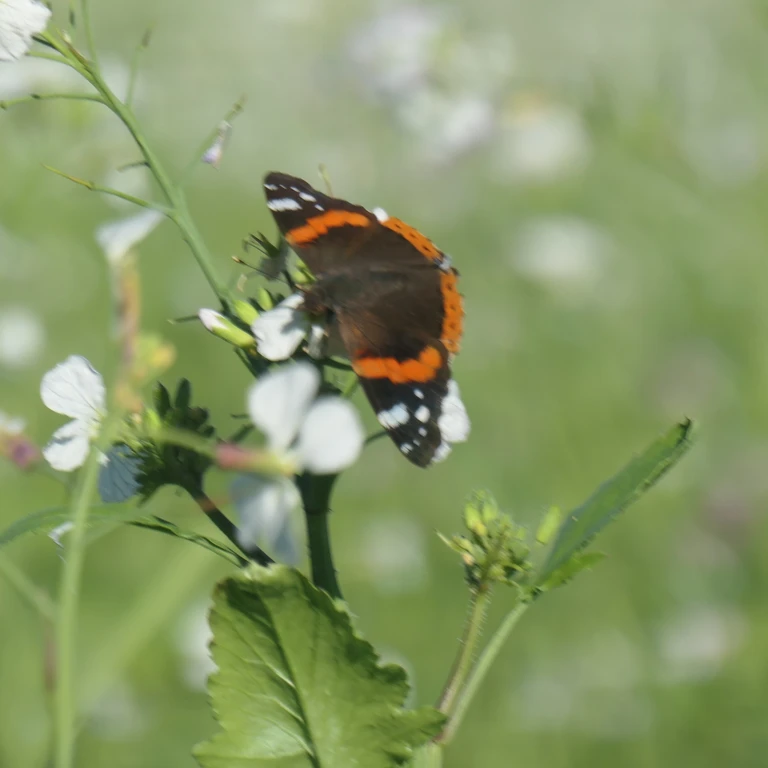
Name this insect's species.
Vanessa atalanta
